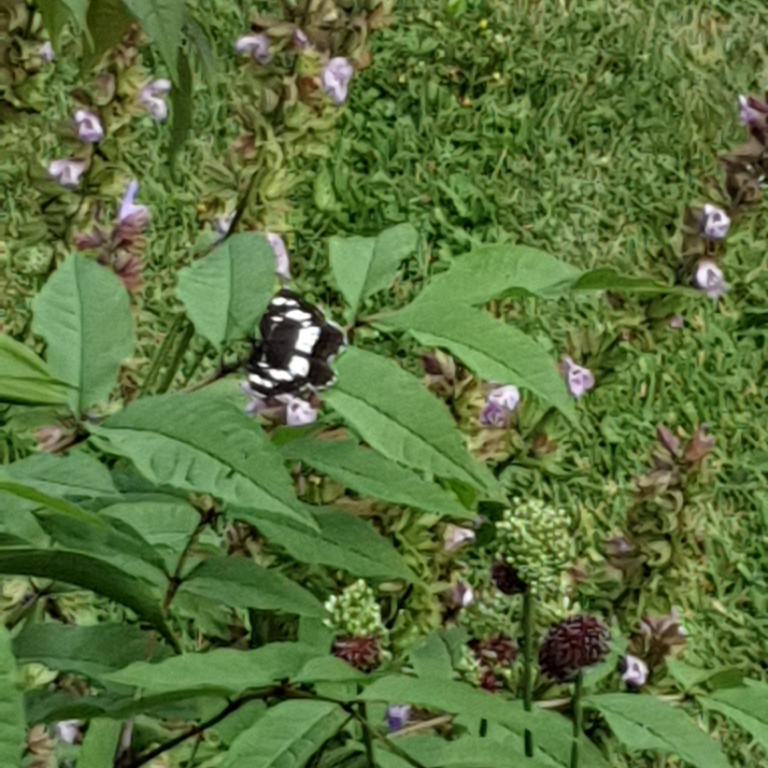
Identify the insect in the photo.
Neptis rivularis
